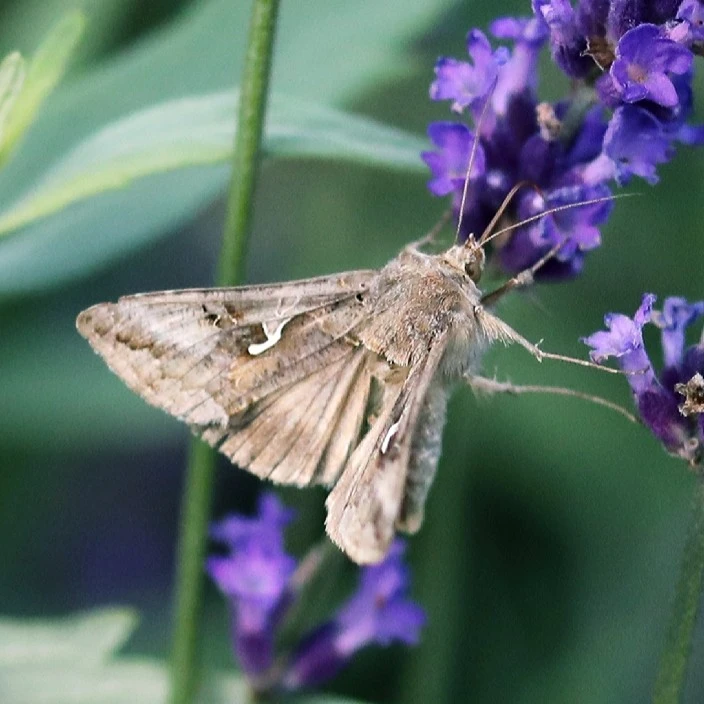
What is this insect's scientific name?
Autographa gamma
